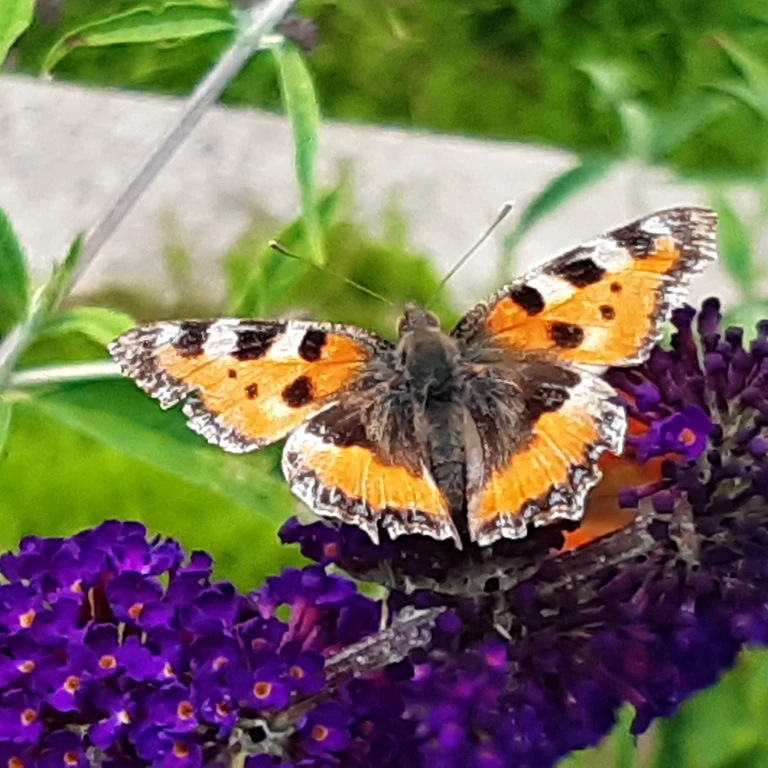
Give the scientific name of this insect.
Aglais urticae
